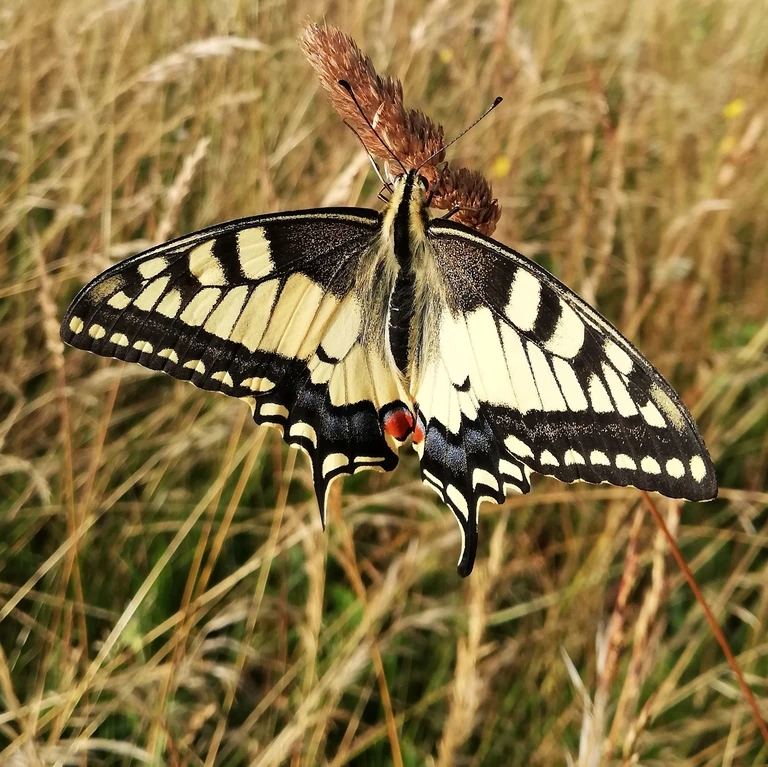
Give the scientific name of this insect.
Papilio machaon
